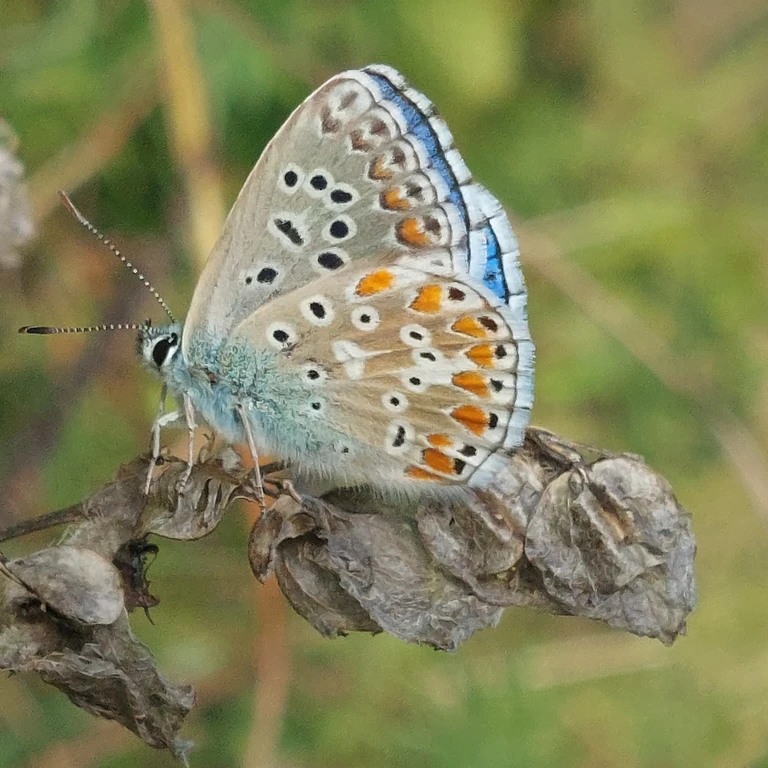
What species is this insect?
Lysandra bellargus
